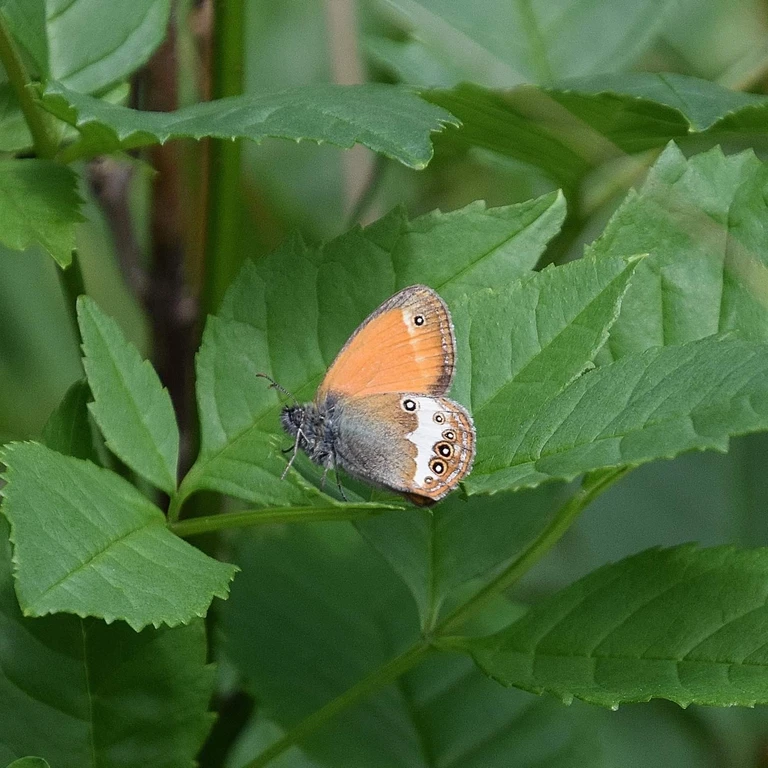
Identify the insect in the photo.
Coenonympha arcania
